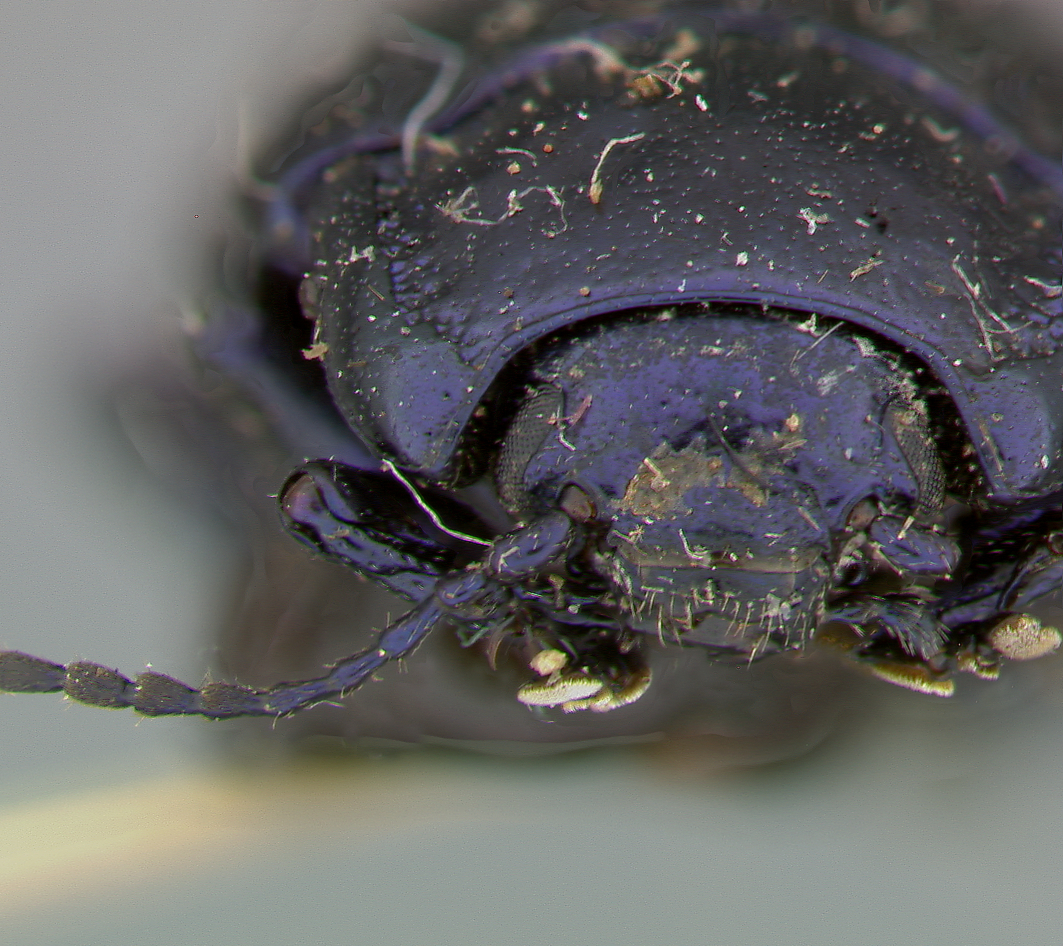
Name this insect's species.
Chrysomella auripennis
